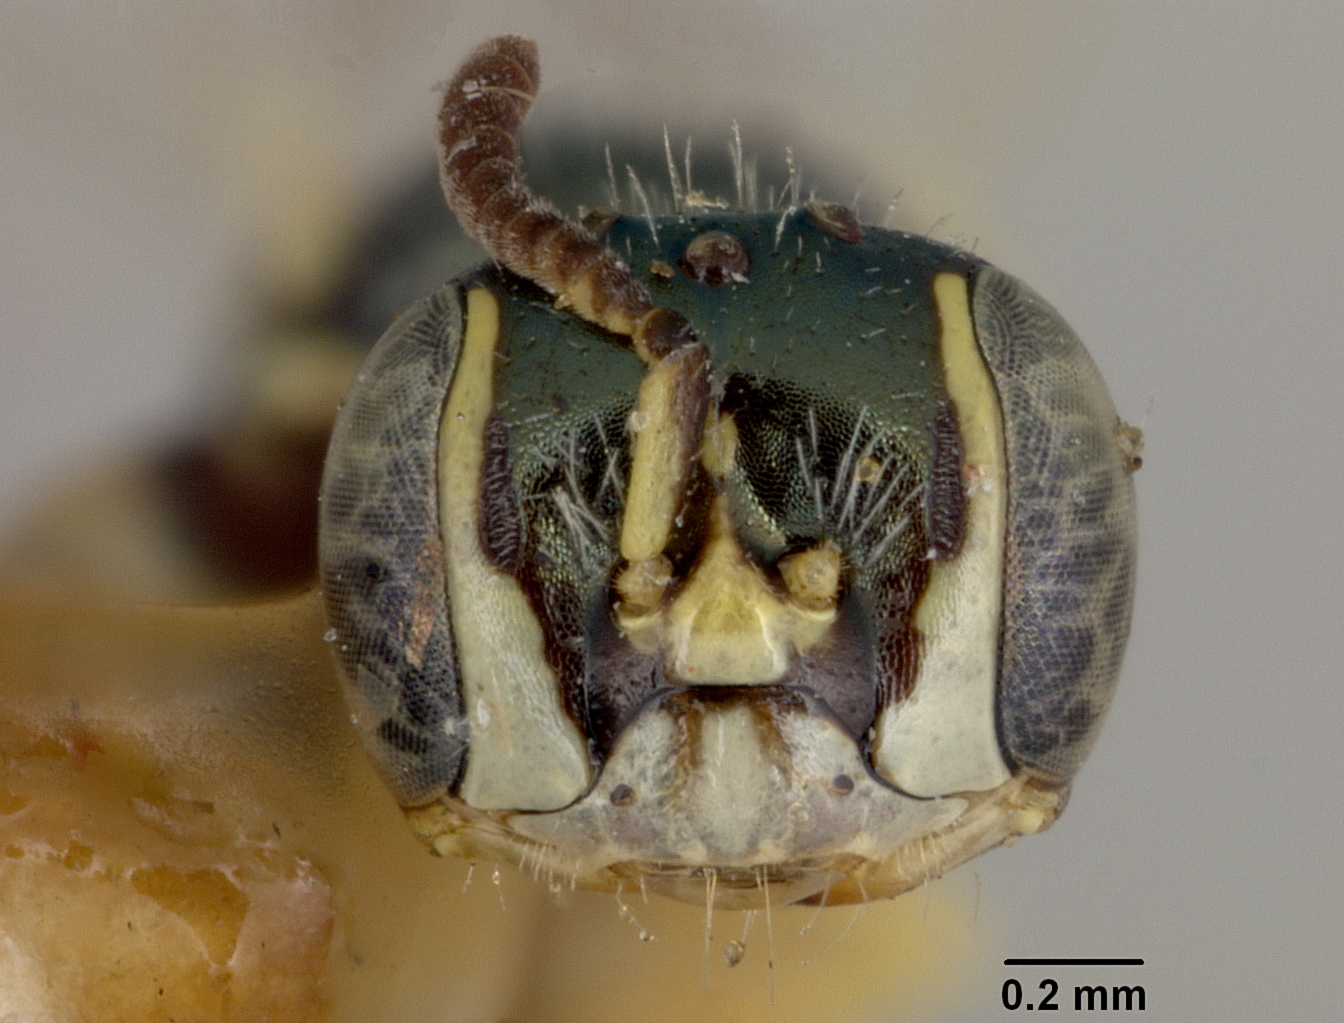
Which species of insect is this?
Perdita ashmeadi
